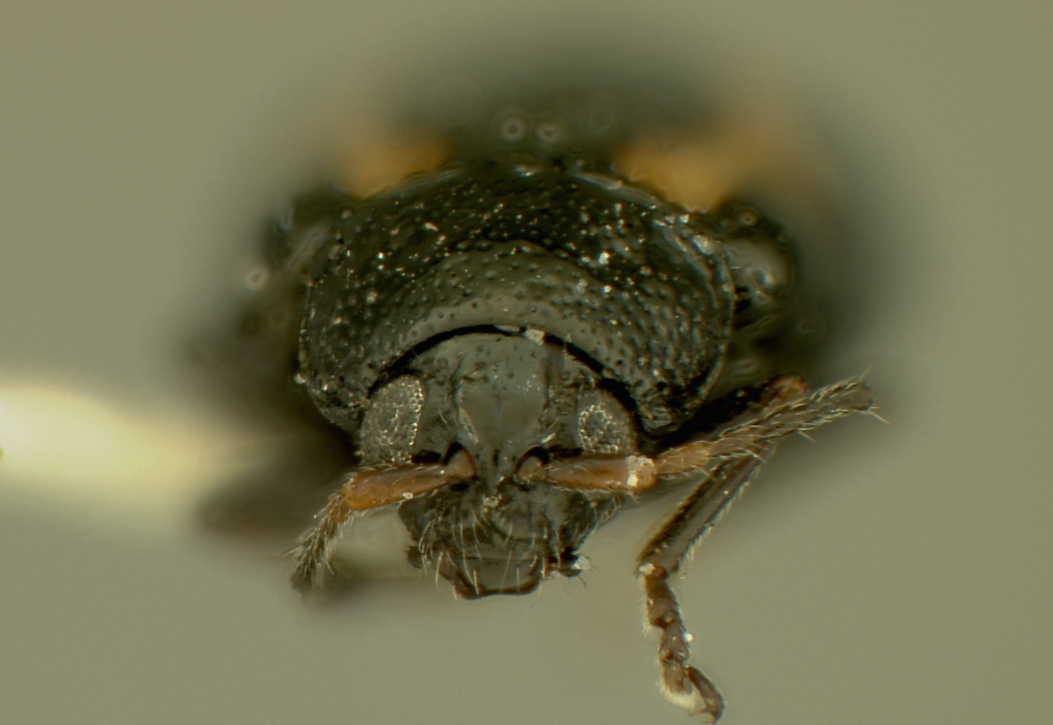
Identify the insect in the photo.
Phyllotreta vittata
